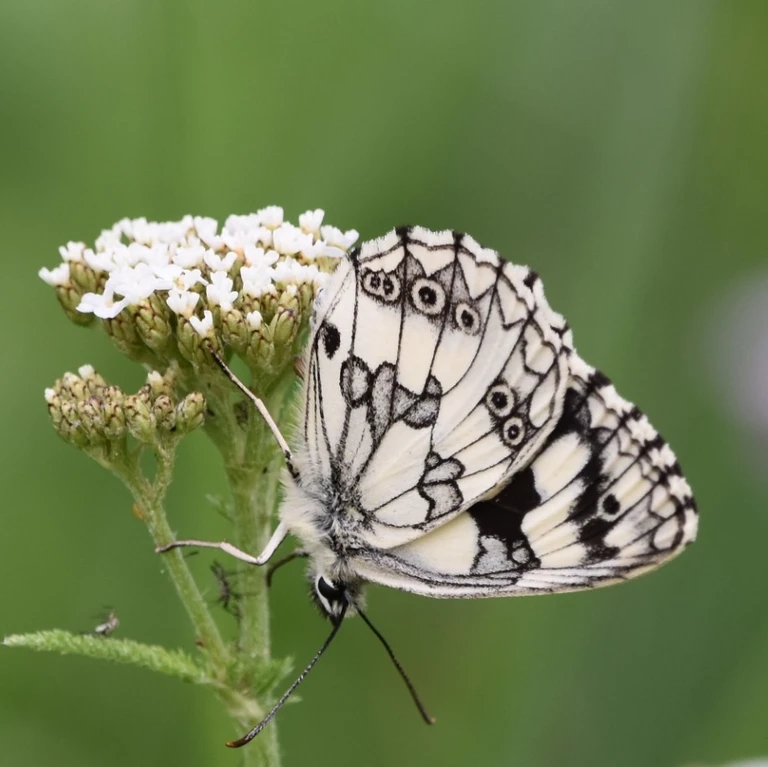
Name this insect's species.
Melanargia galathea
